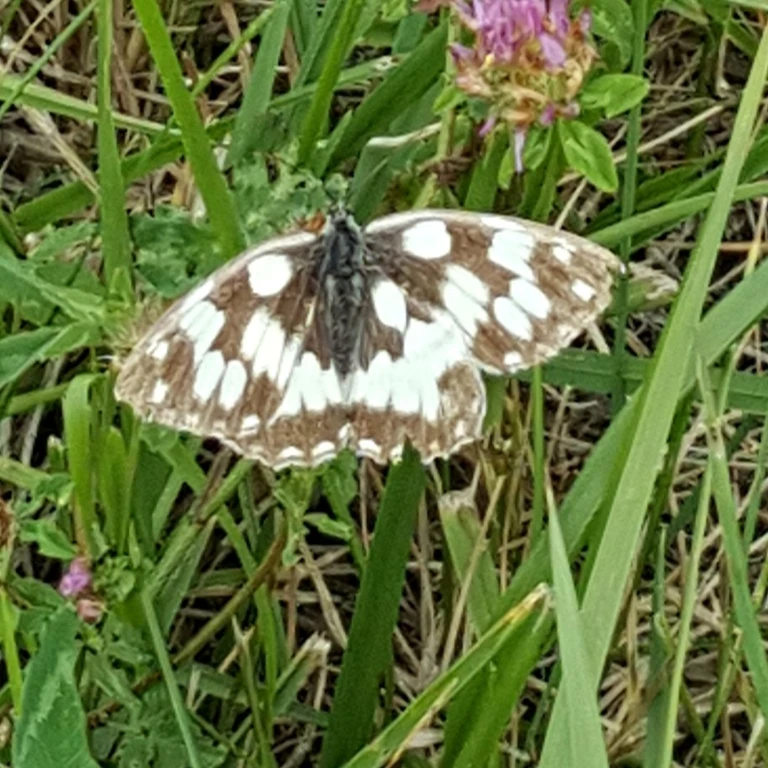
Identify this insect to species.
Melanargia galathea
